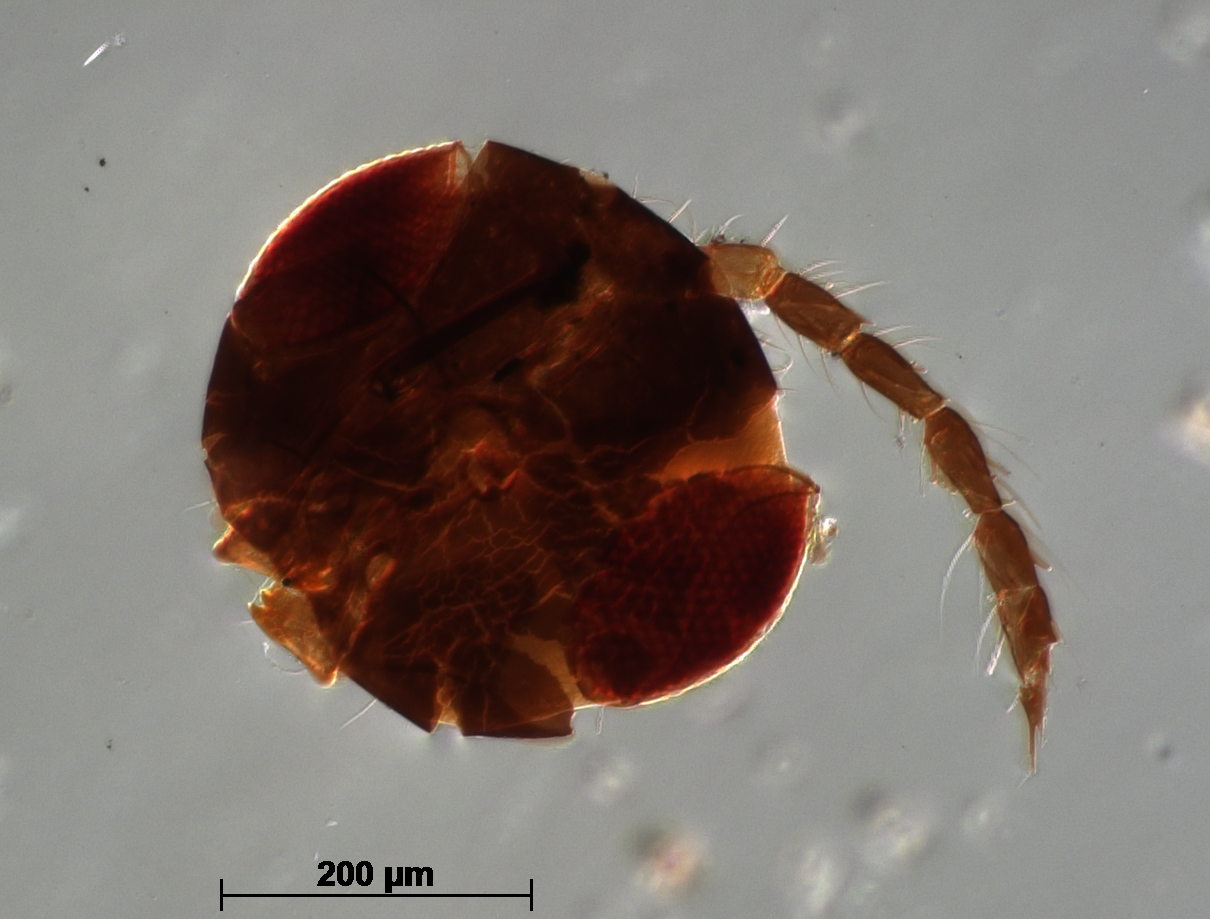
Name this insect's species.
Chrysonotomyia graminicola
